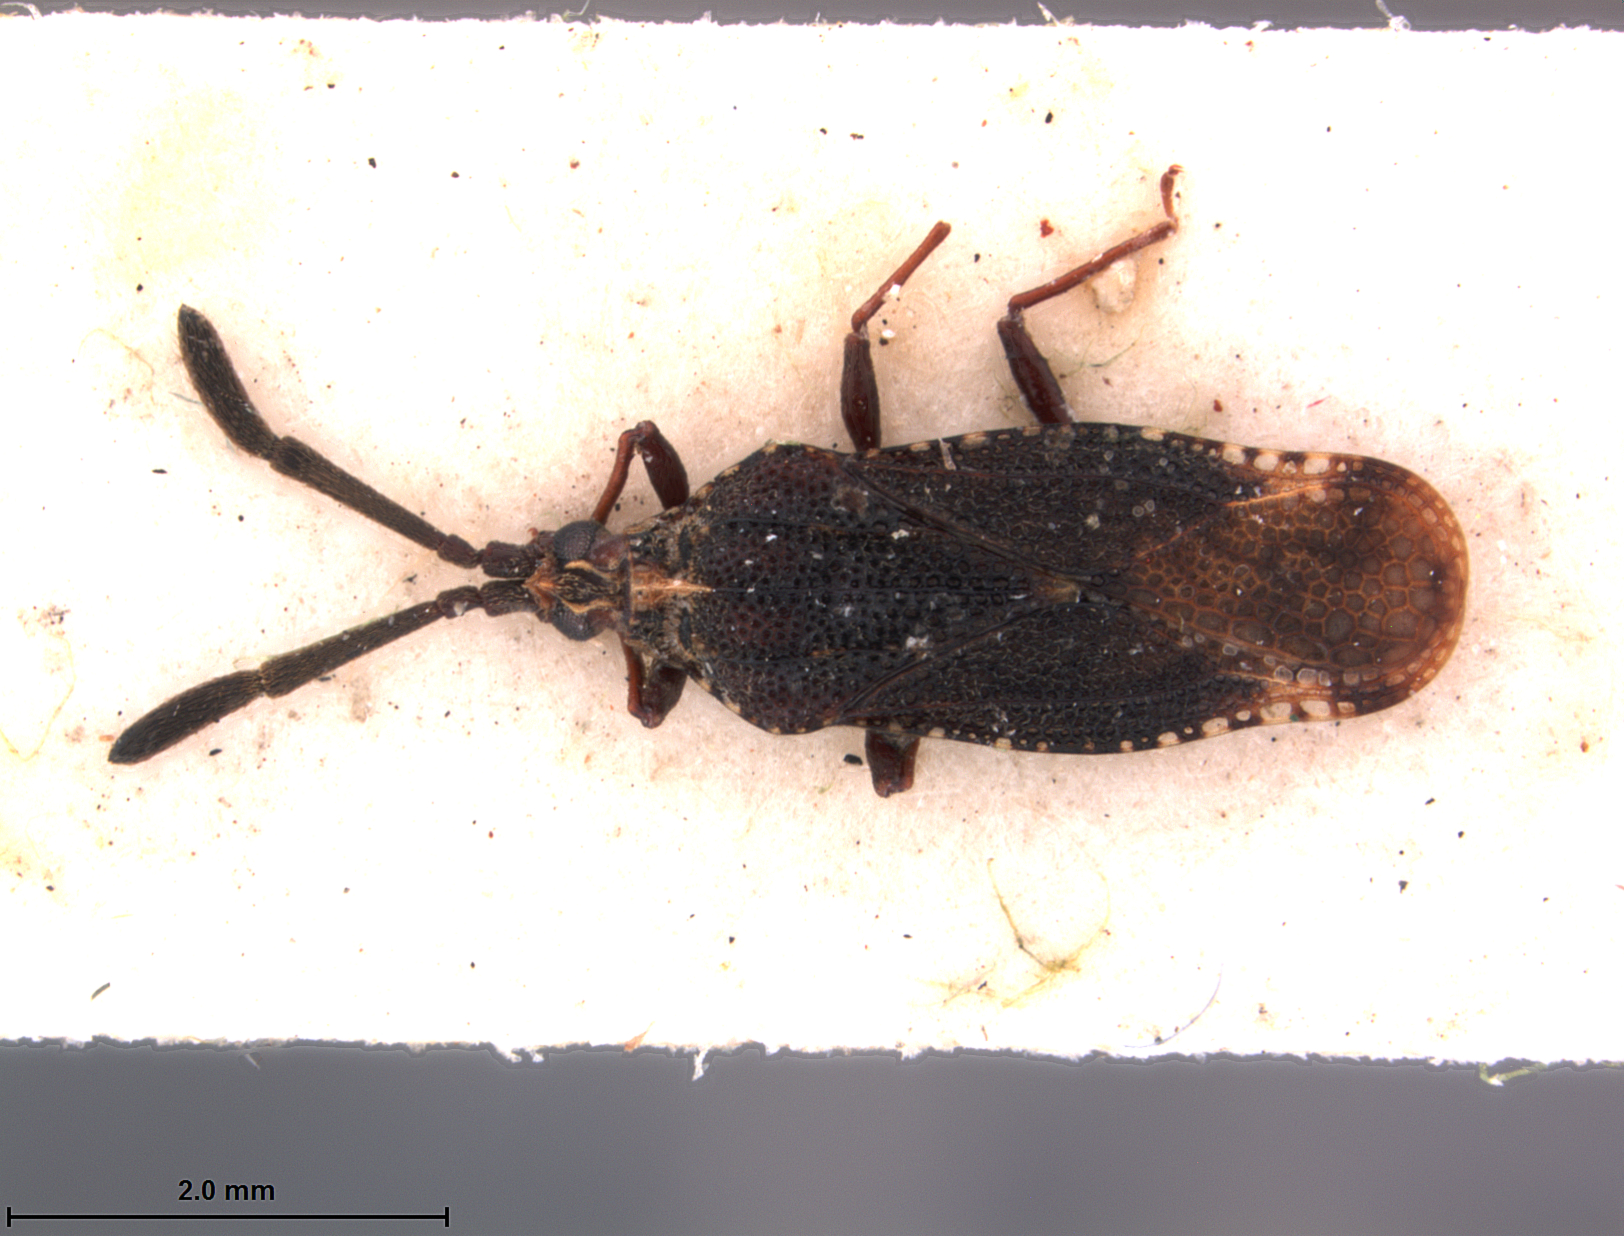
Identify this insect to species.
Paracopium dauphinicum
